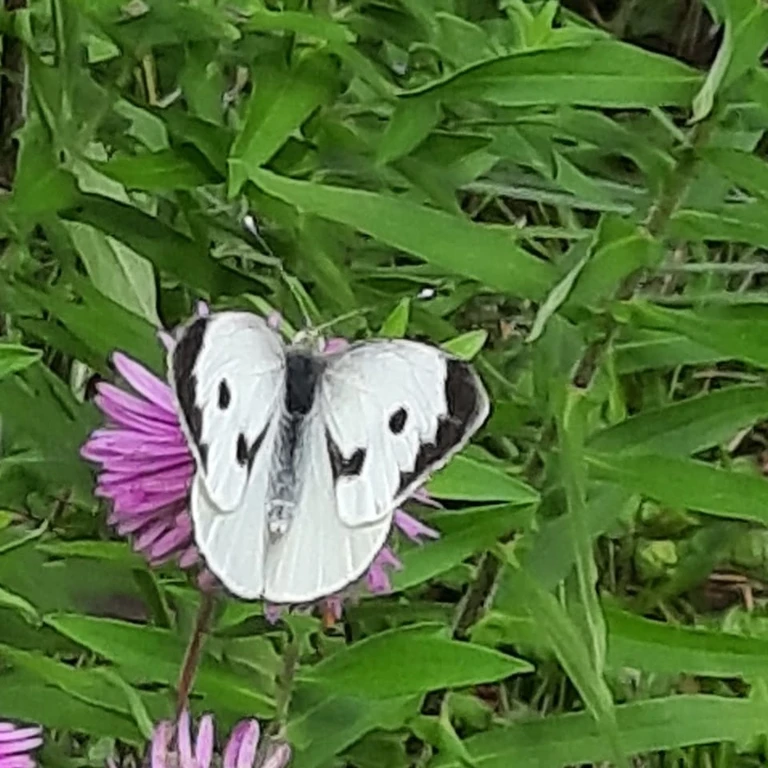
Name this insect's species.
Pieris brassicae
